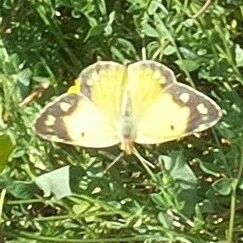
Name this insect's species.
Colias croceus
